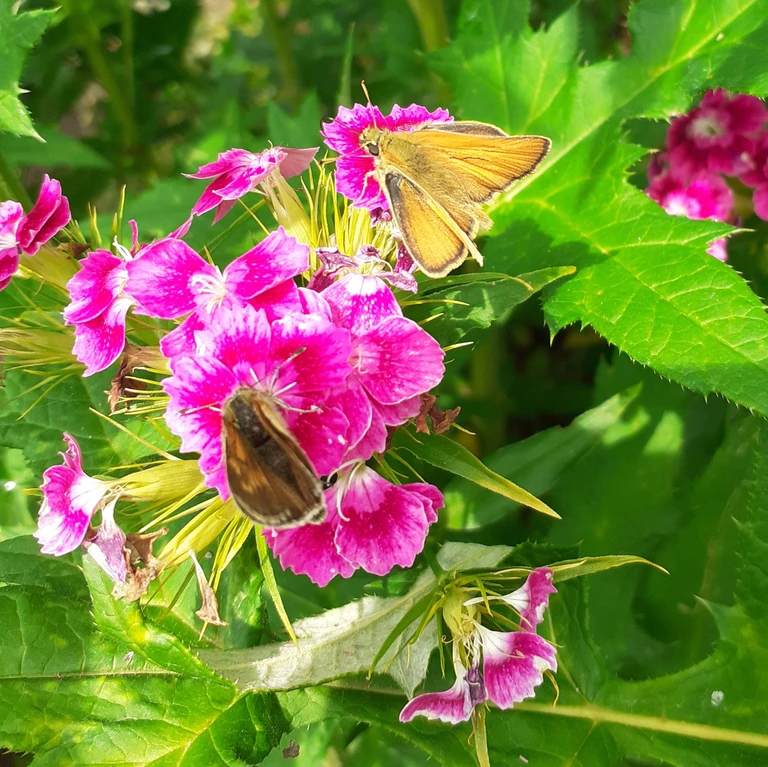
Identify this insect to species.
Thymelicus sylvestris
